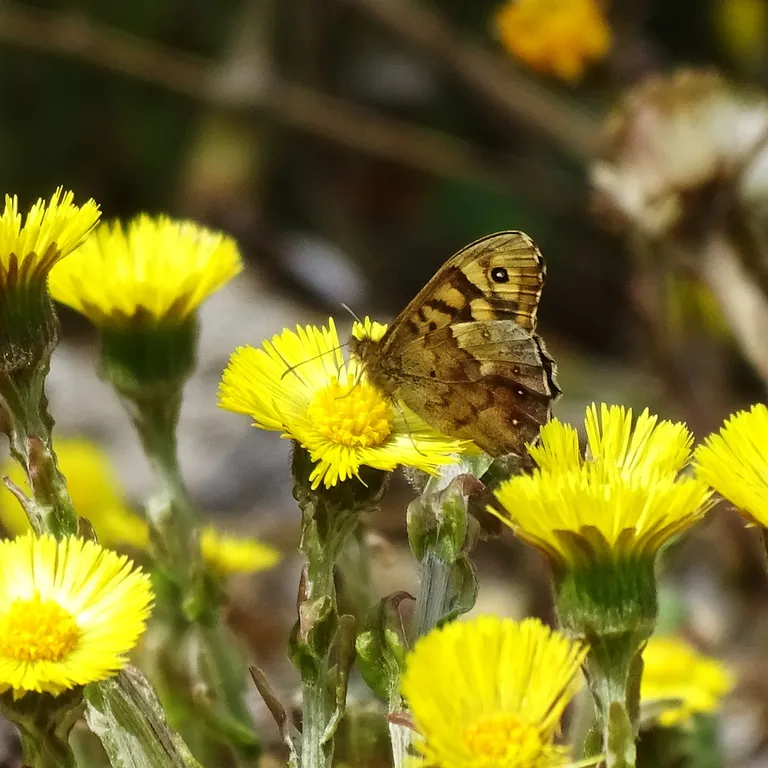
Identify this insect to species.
Pararge aegeria
